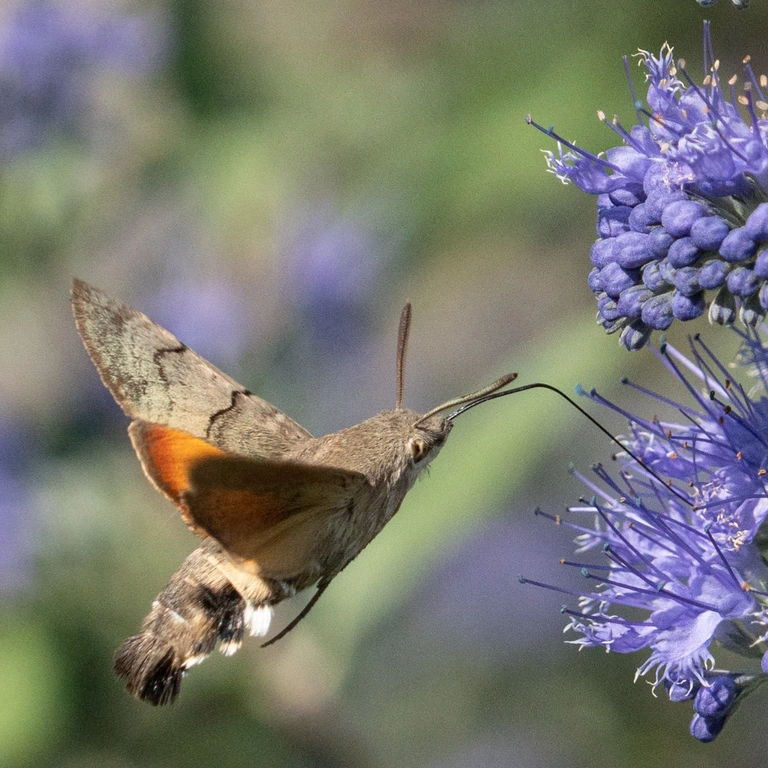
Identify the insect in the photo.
Macroglossum stellatarum
